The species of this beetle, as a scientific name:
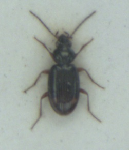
Bembidion biguttatum
